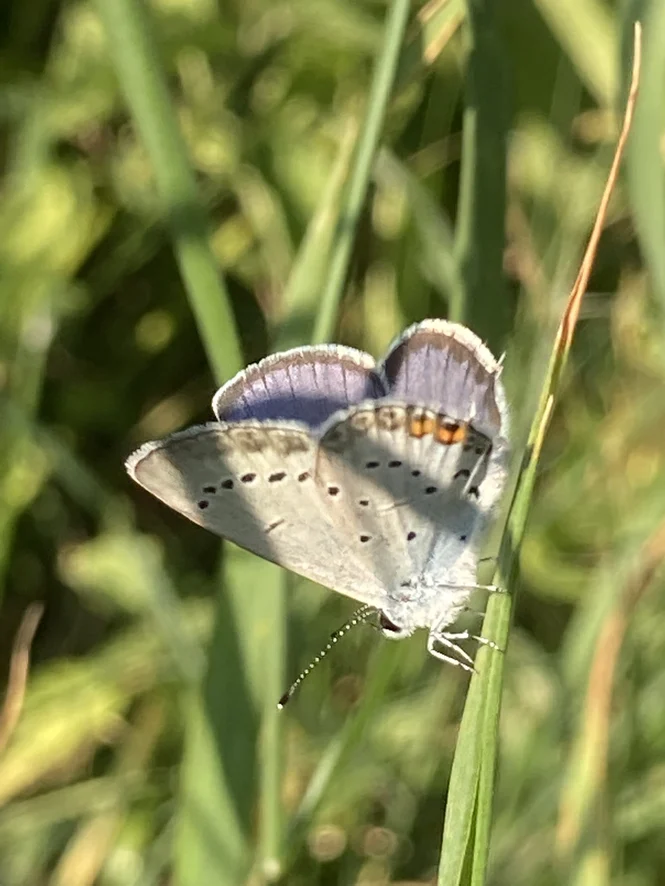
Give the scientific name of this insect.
Cupido argiades (also Elkalyce argiades)
